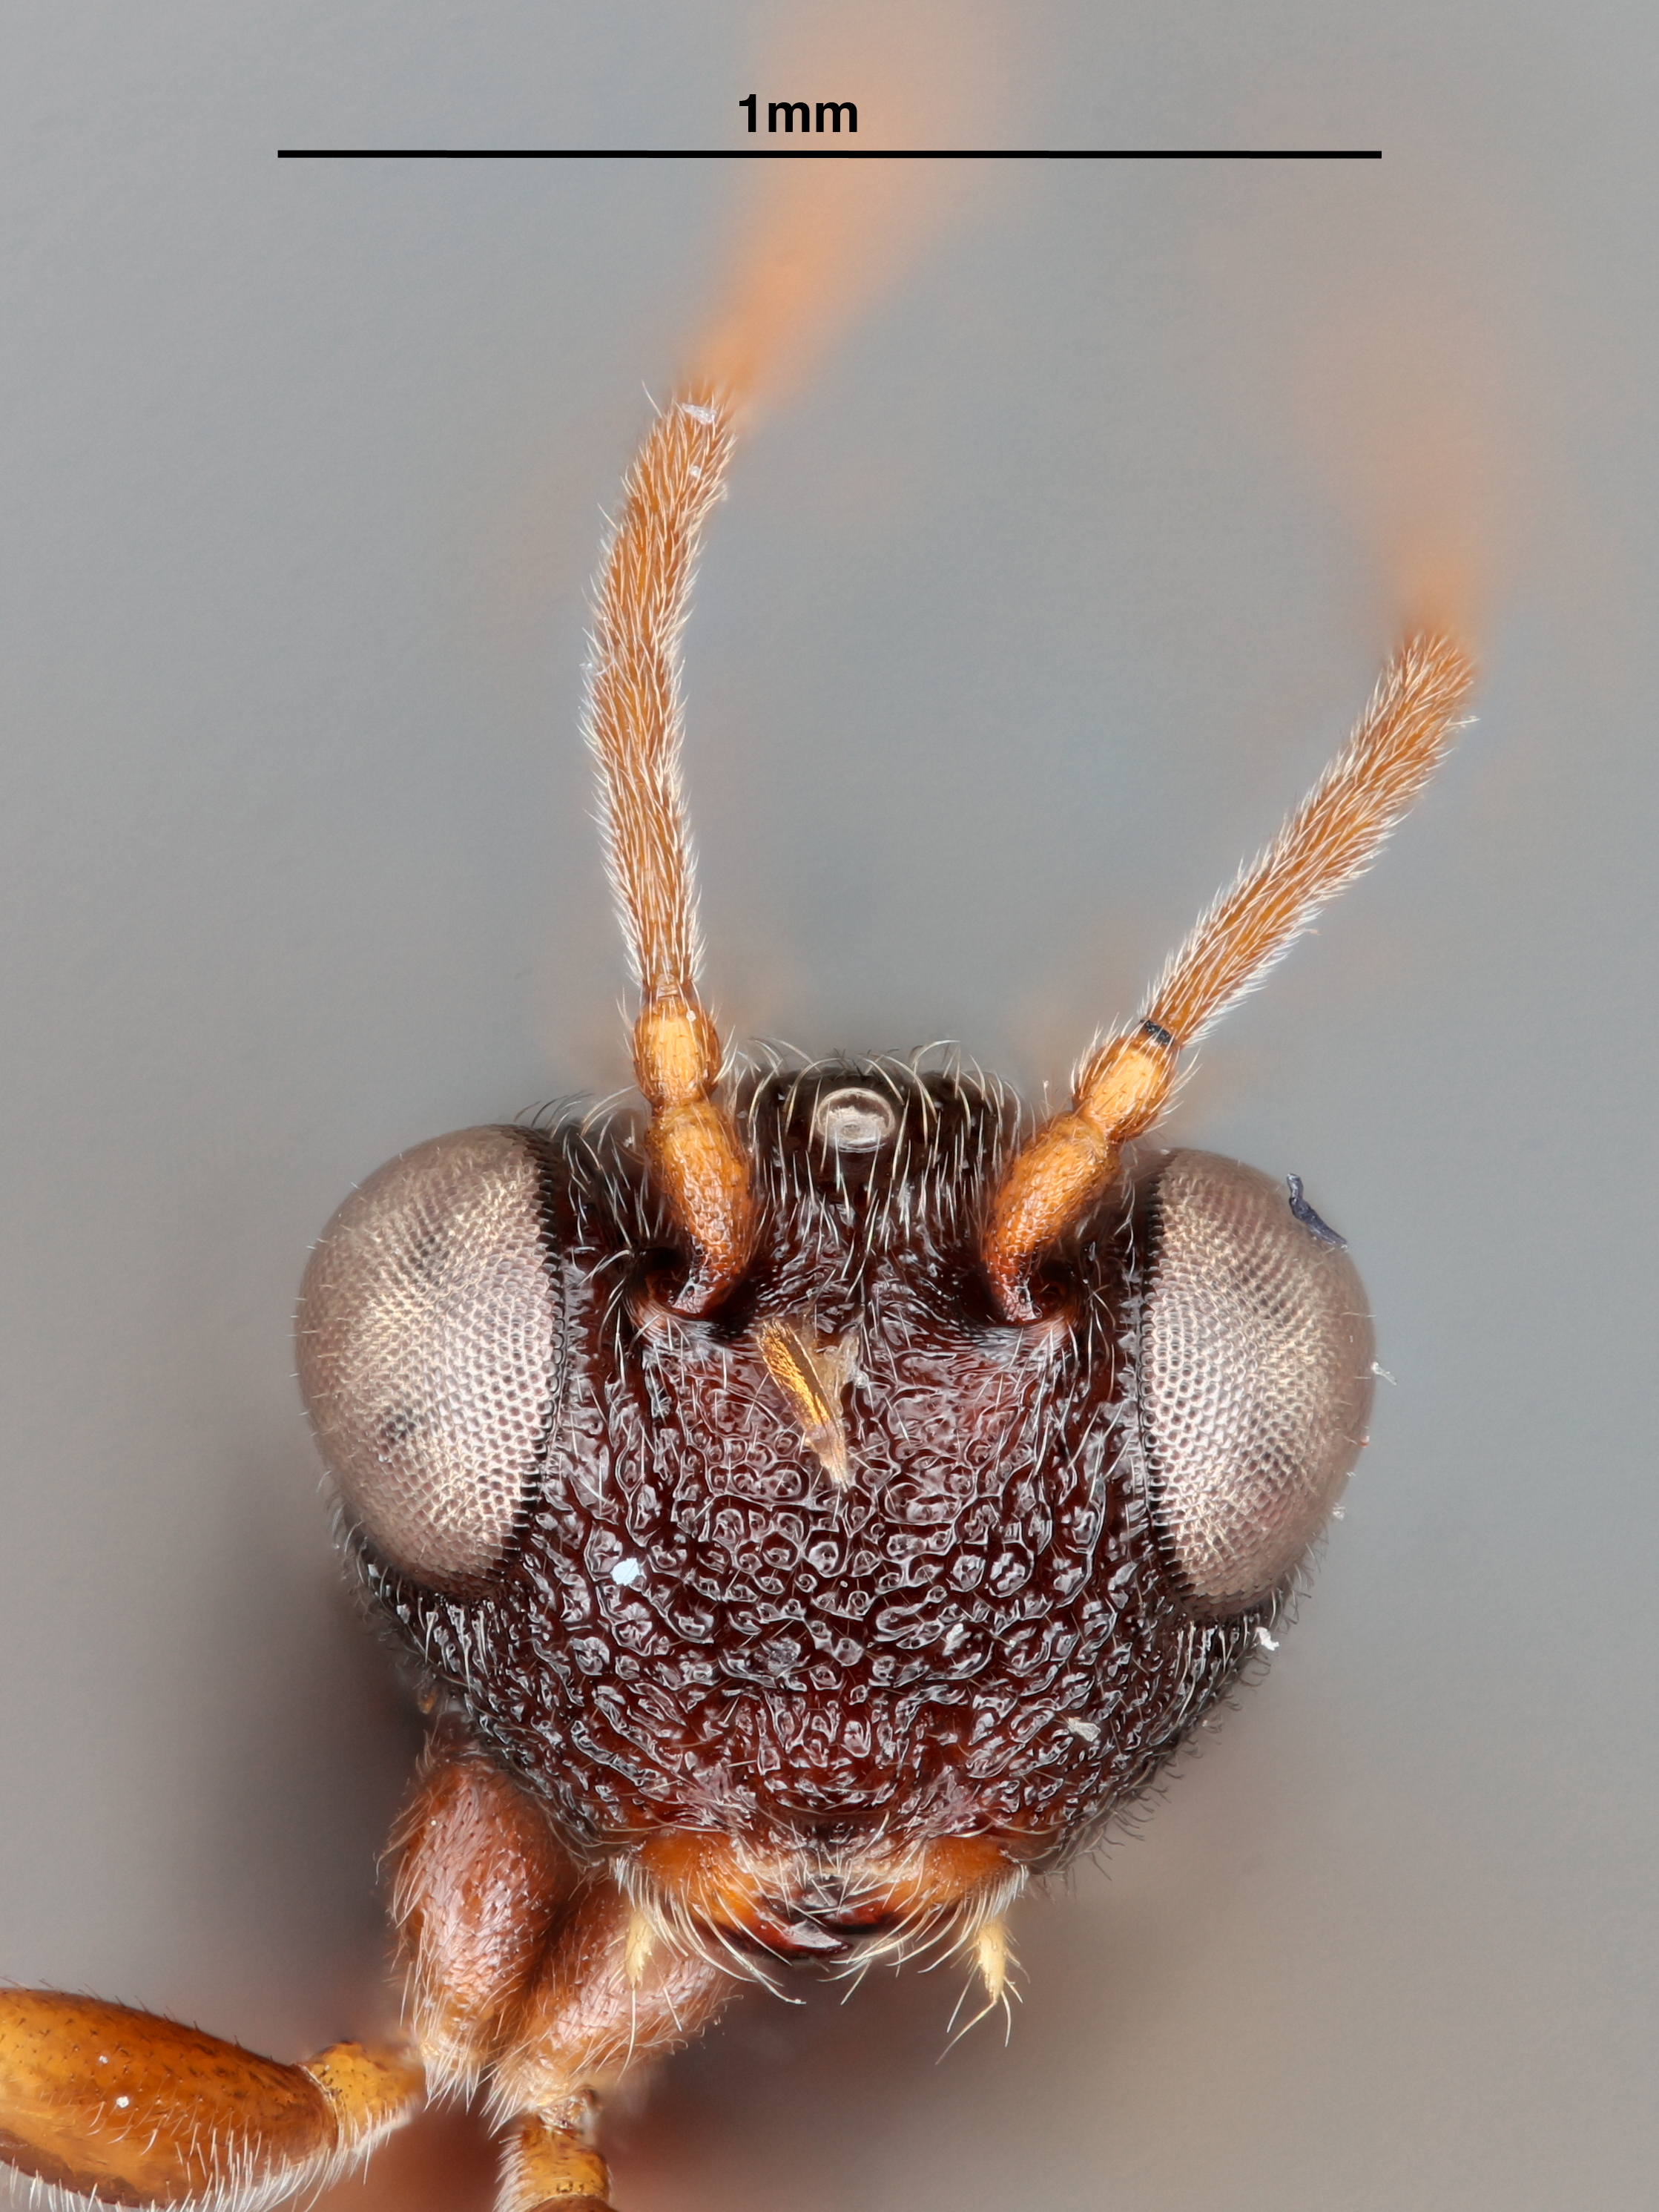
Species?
Paramblynotus bayangensis
